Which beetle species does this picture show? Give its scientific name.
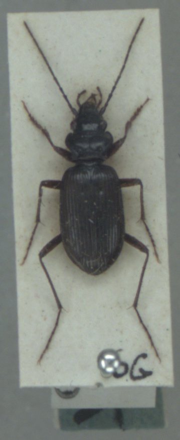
Nebria rufescens
